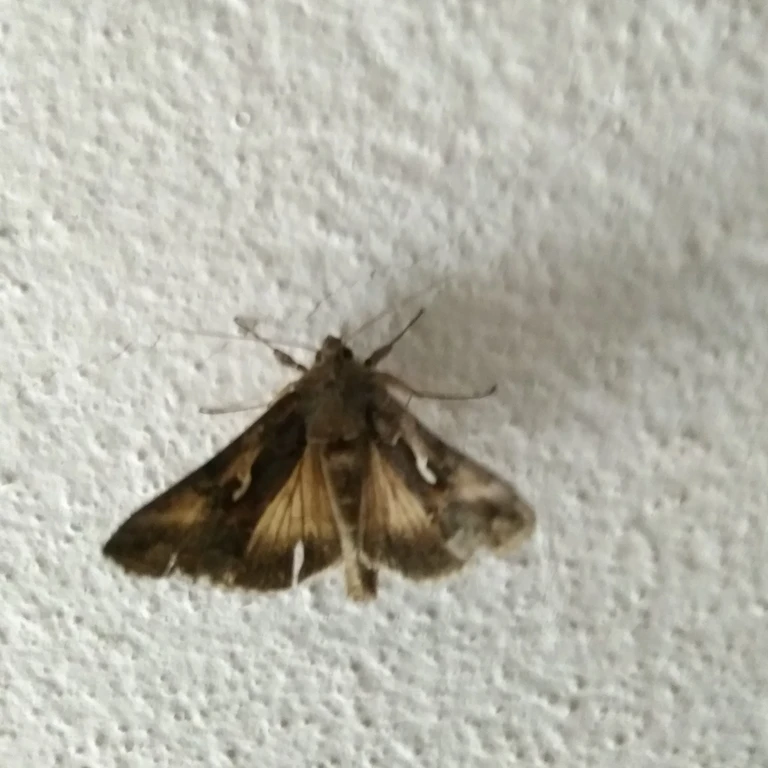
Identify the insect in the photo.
Autographa gamma
